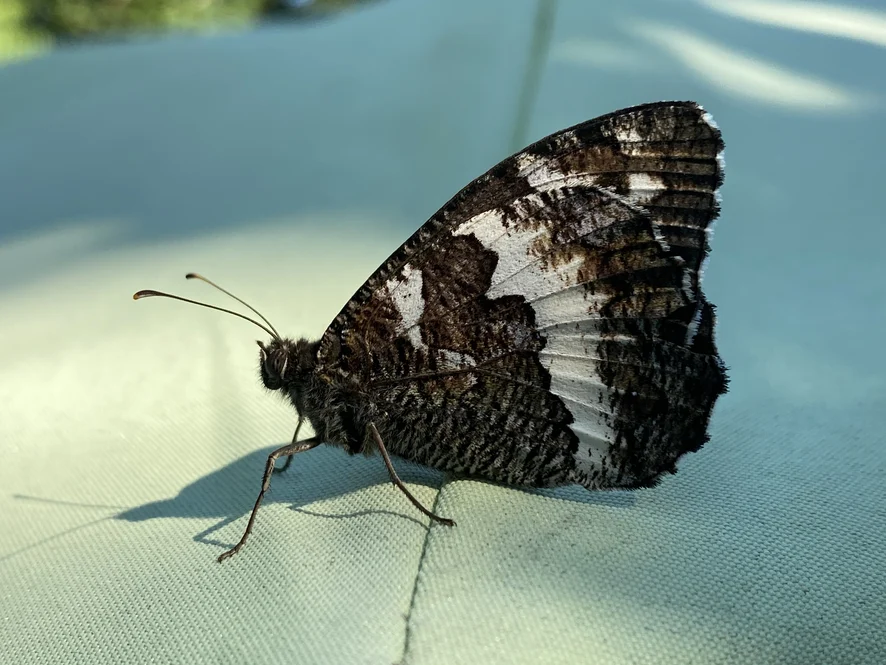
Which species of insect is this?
Brintesia circe
